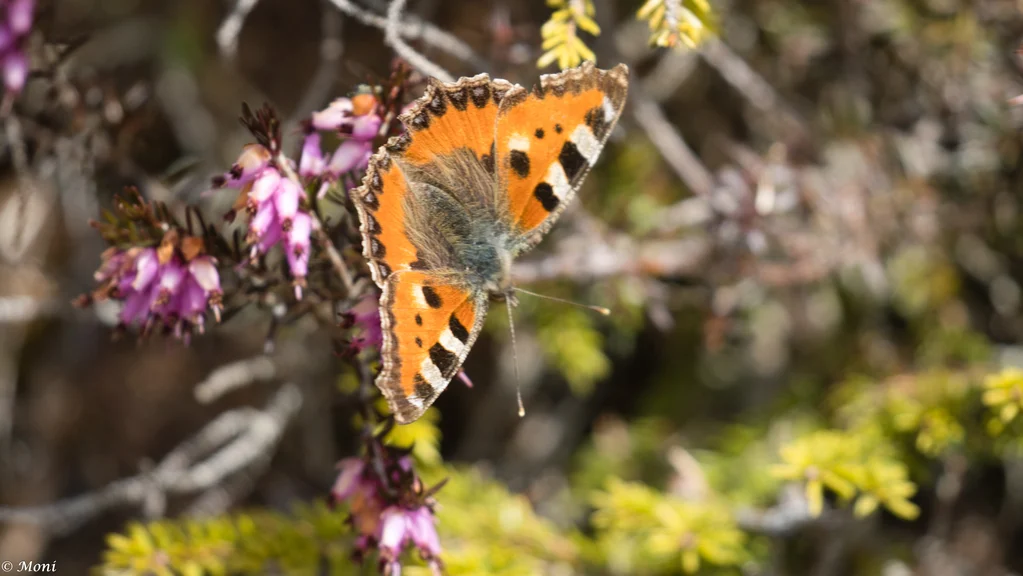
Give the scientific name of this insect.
Aglais urticae
